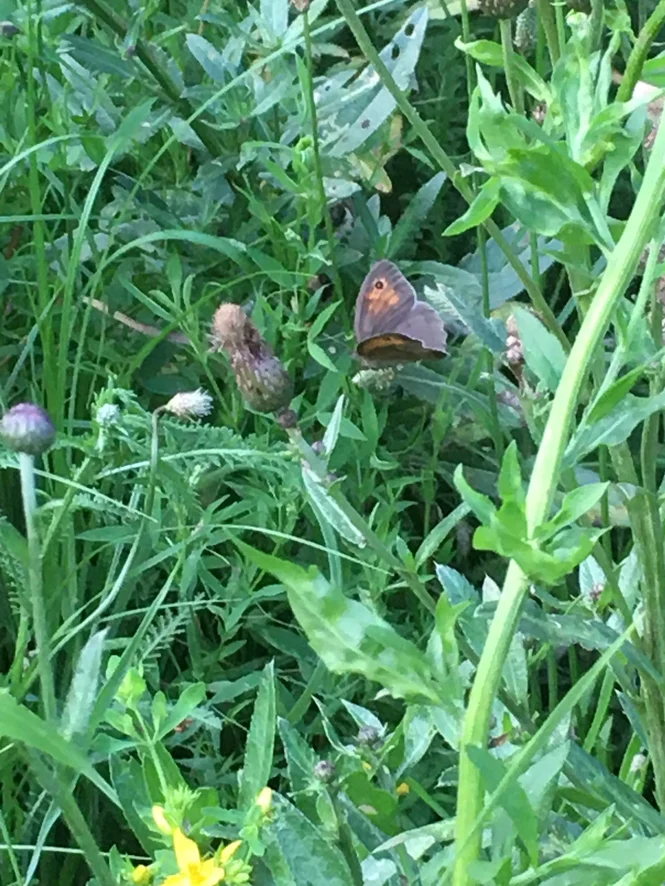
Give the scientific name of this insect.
Maniola jurtina
